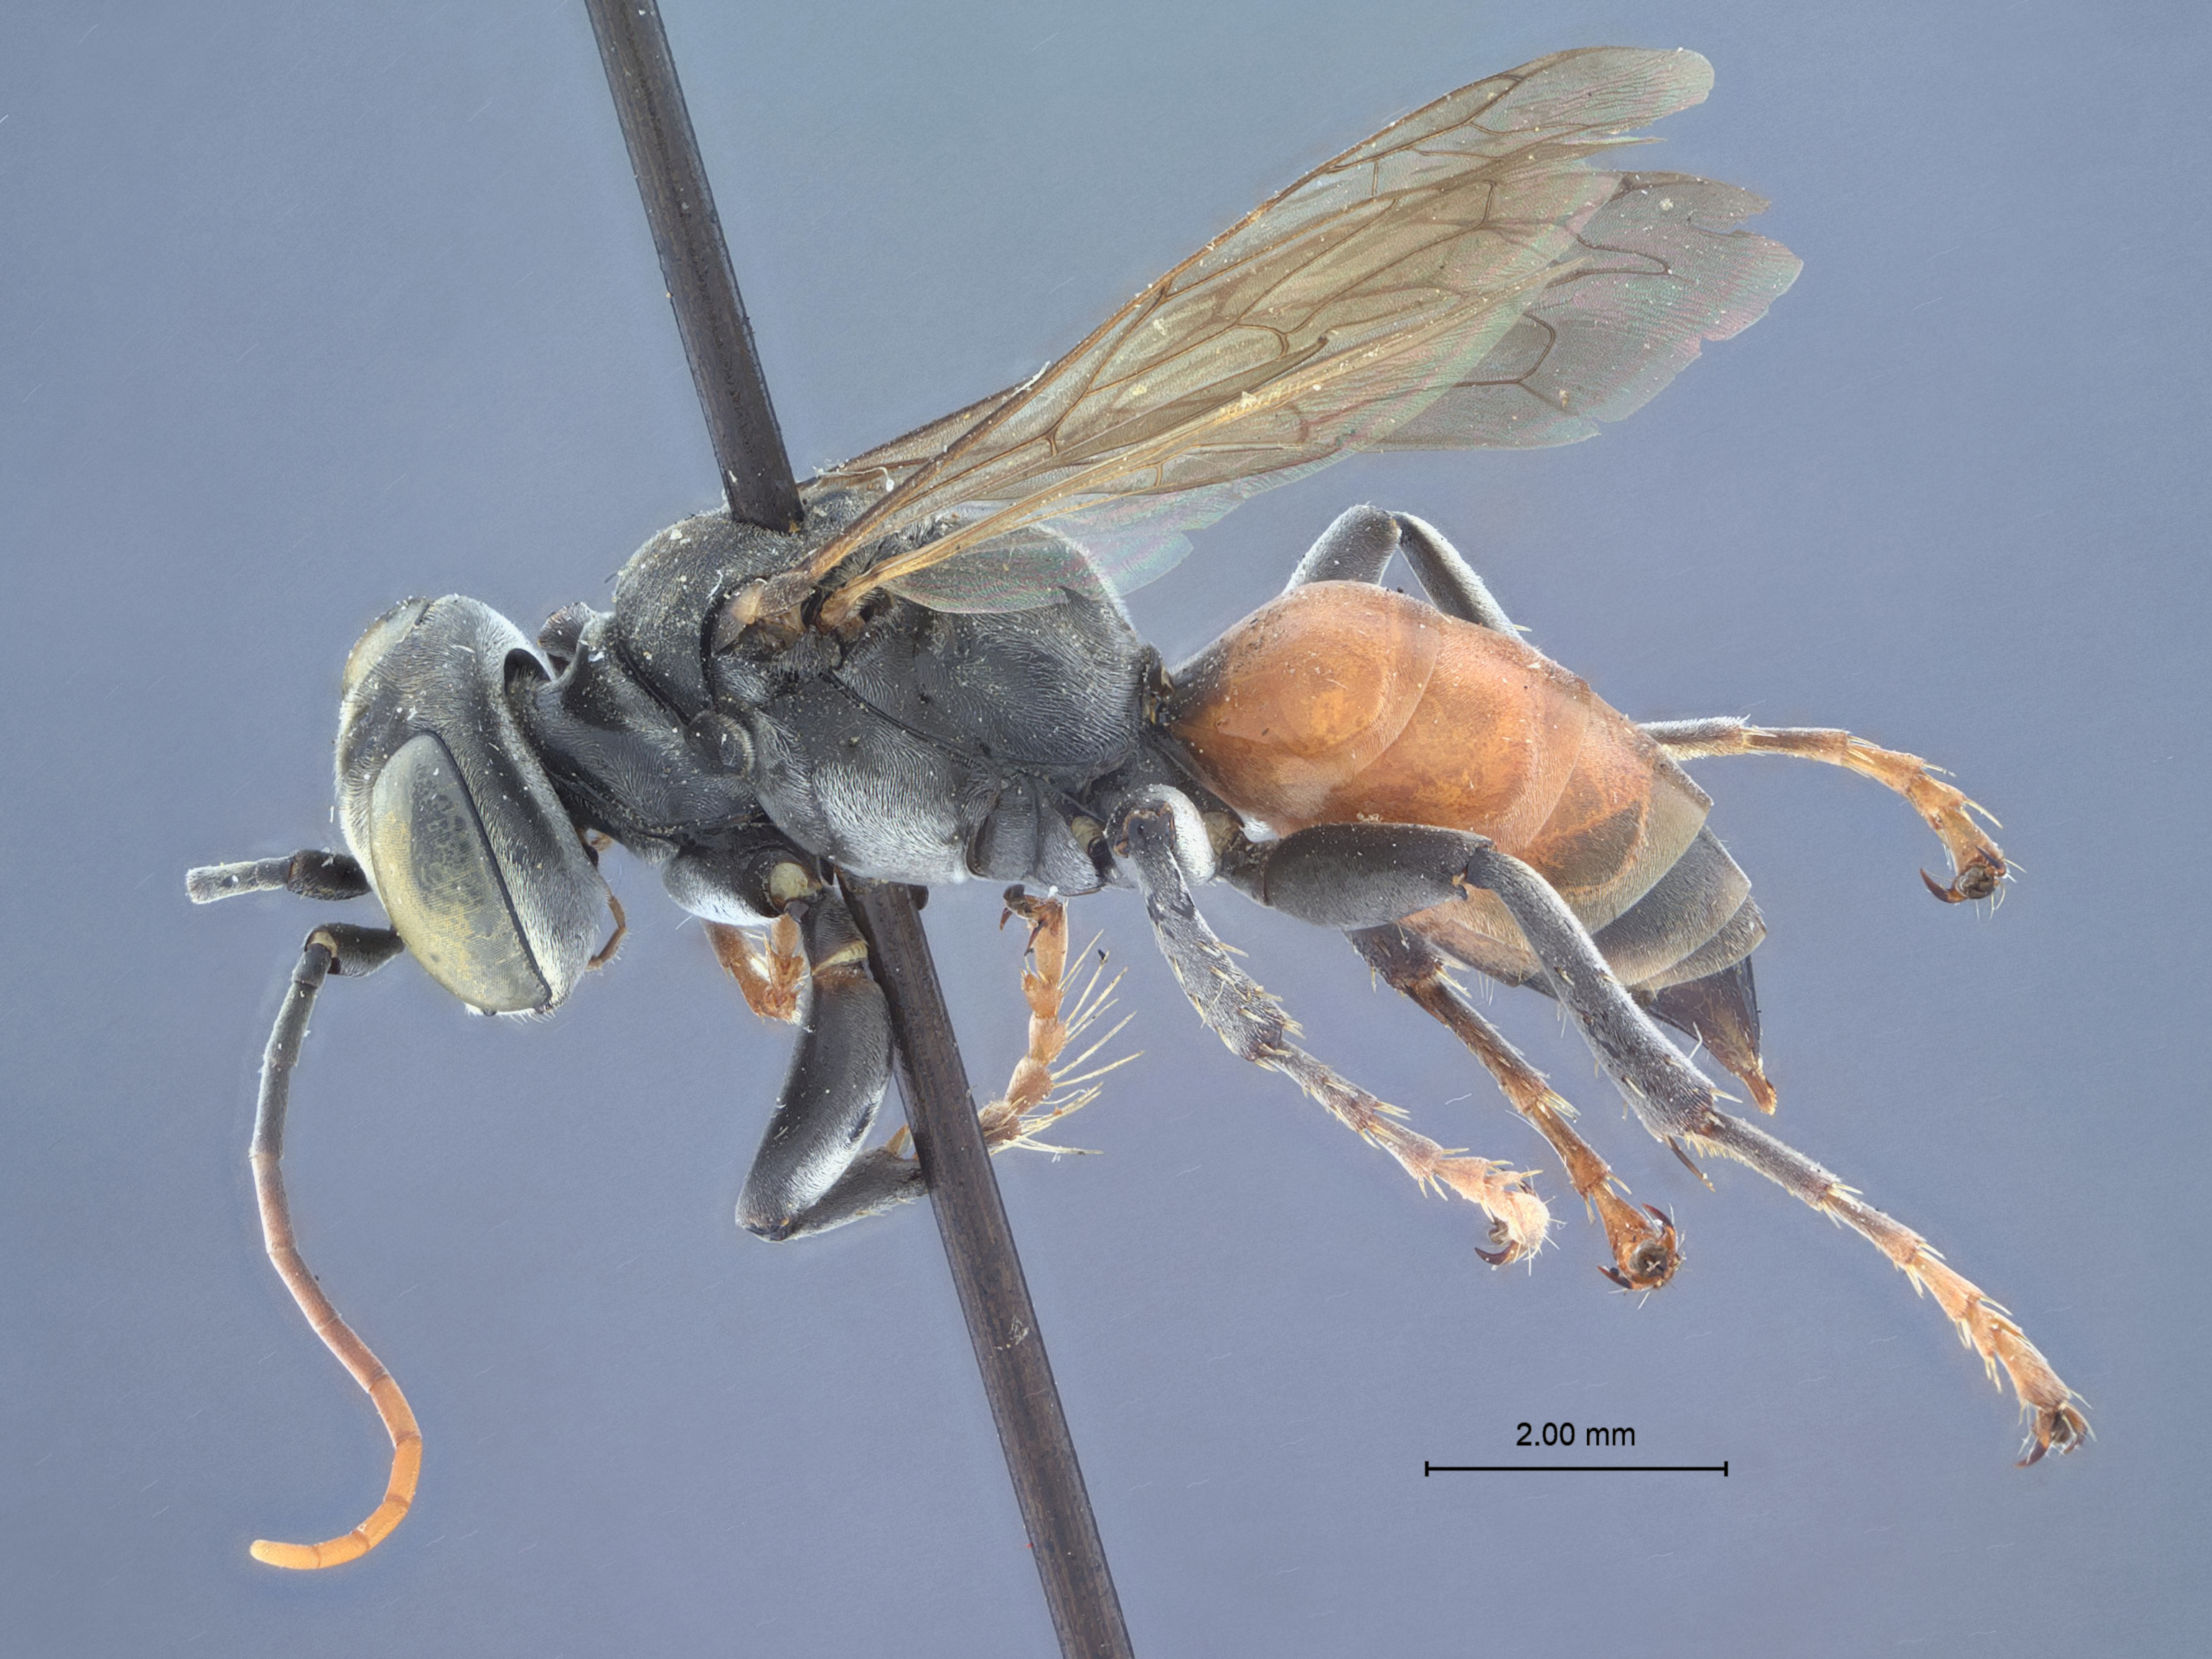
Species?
Tachysphex tarsatus
